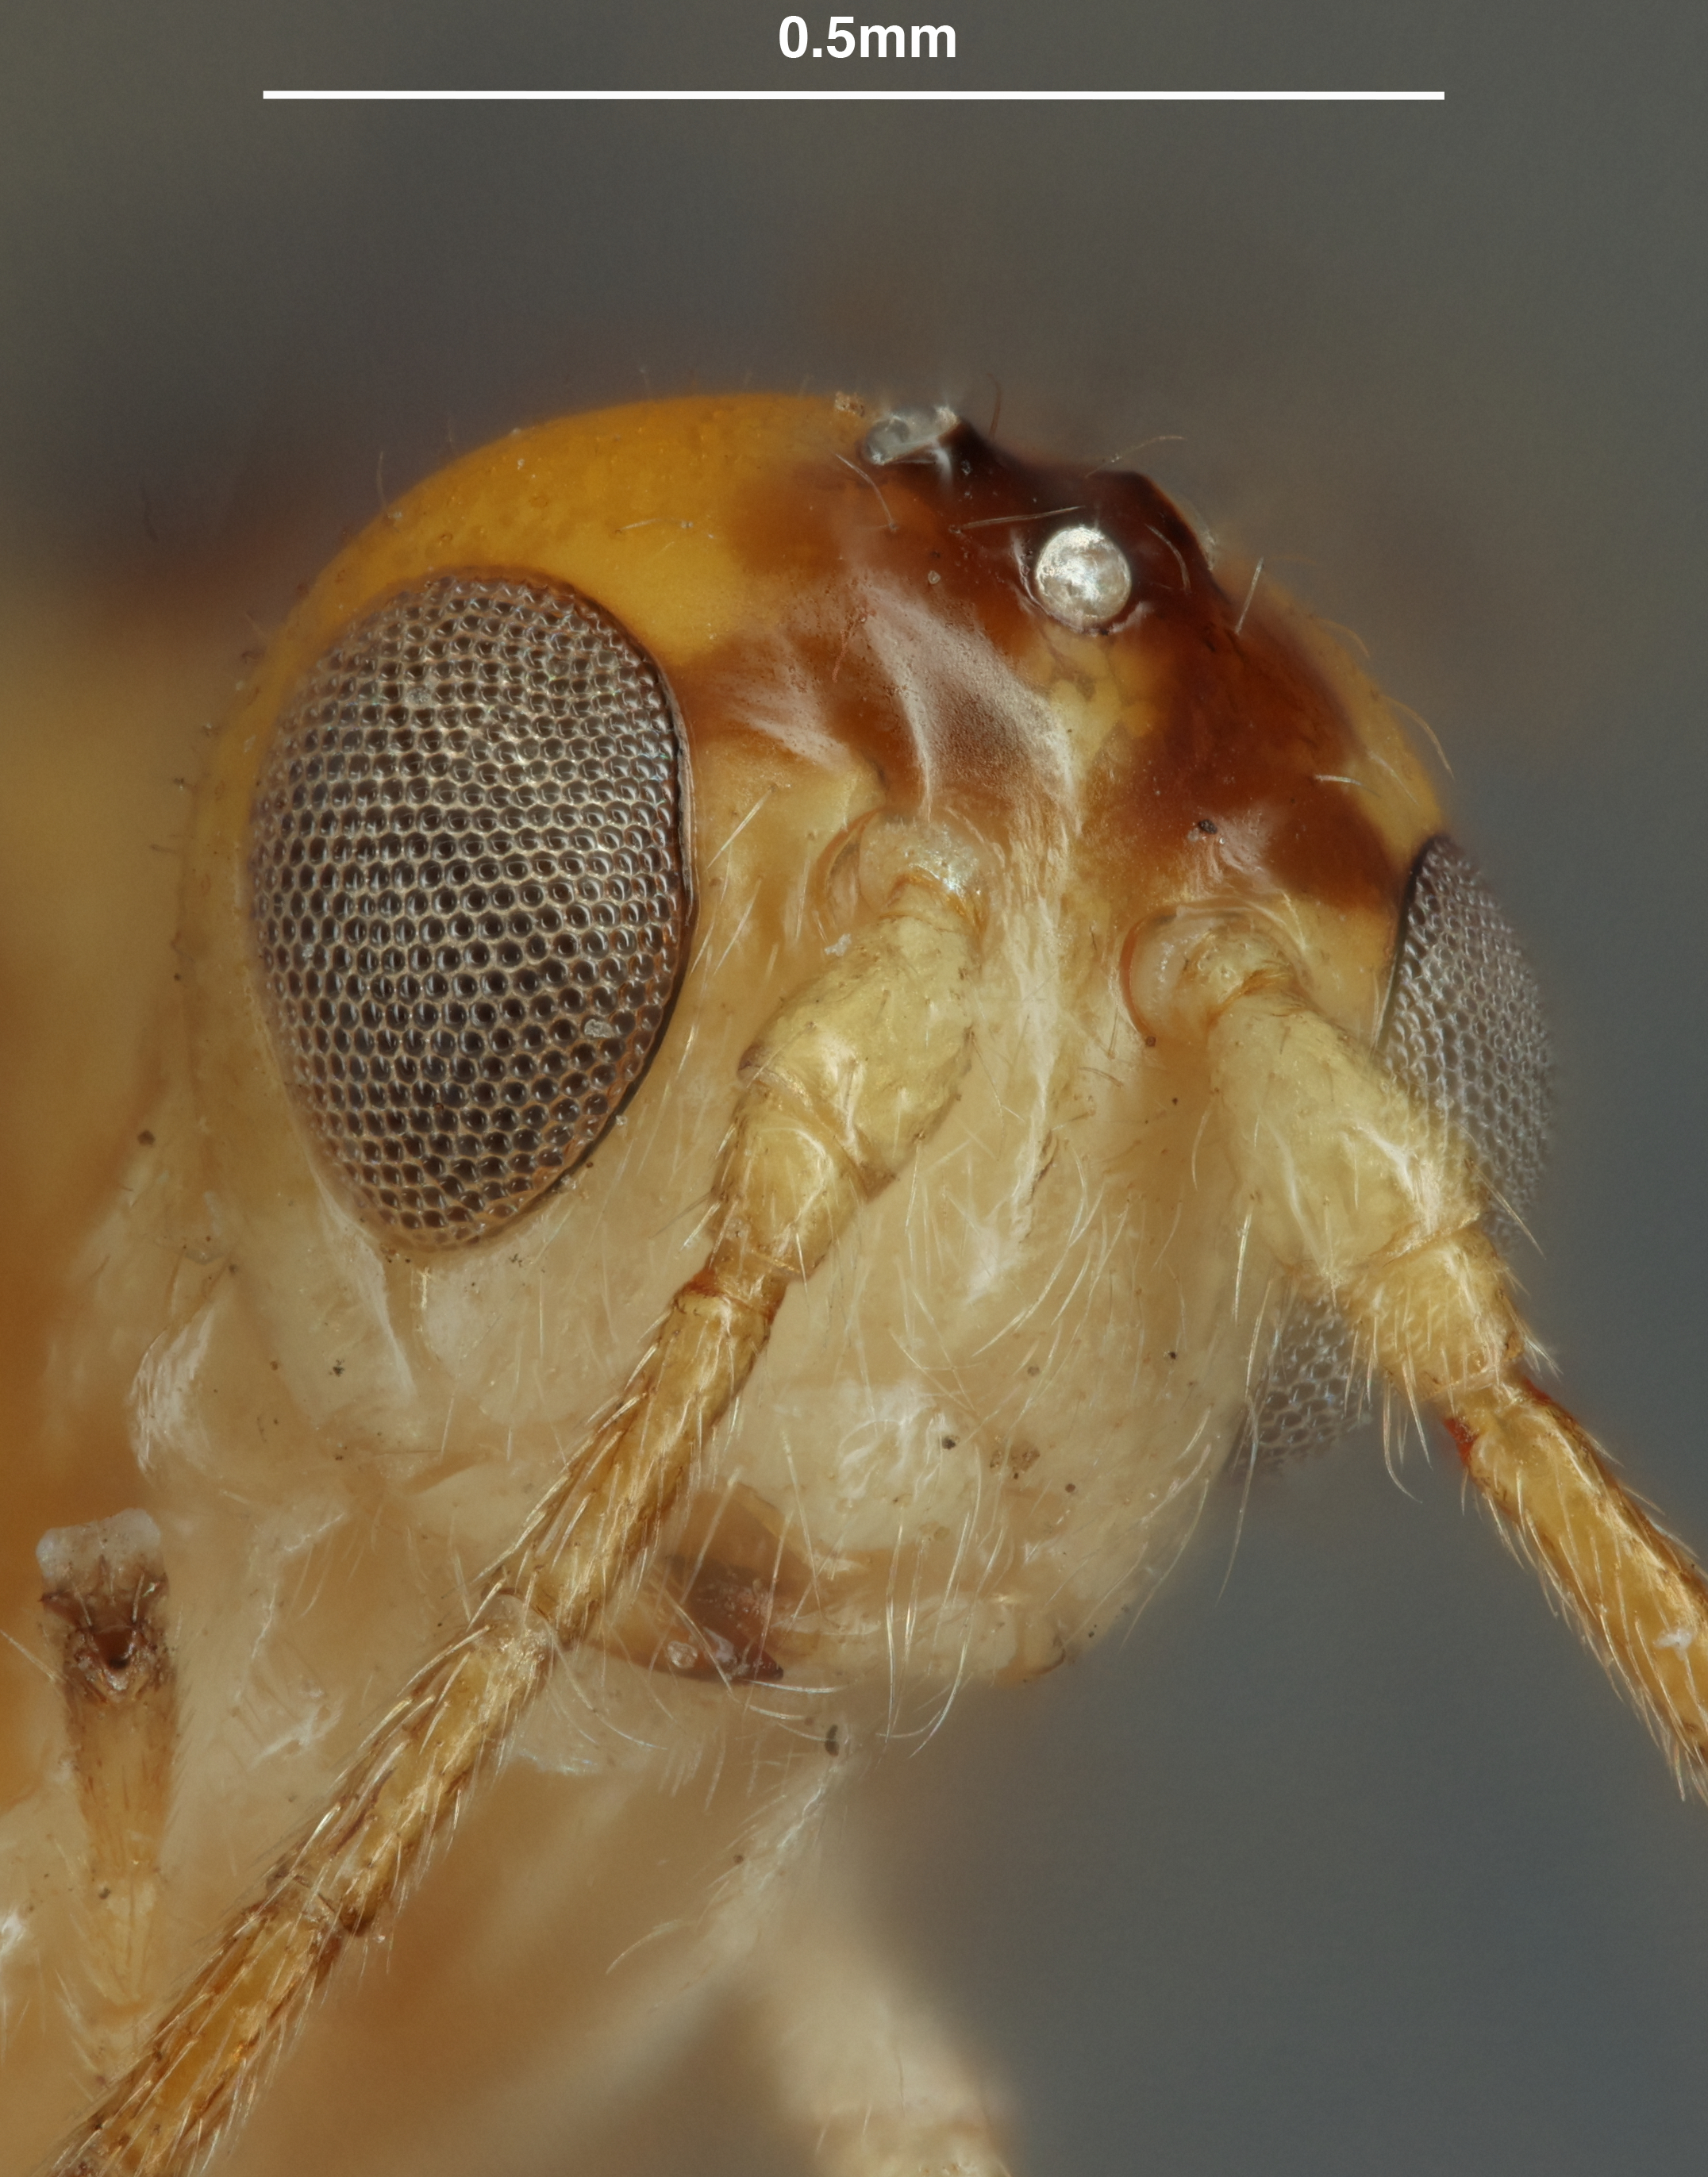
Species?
Opius isolatae
